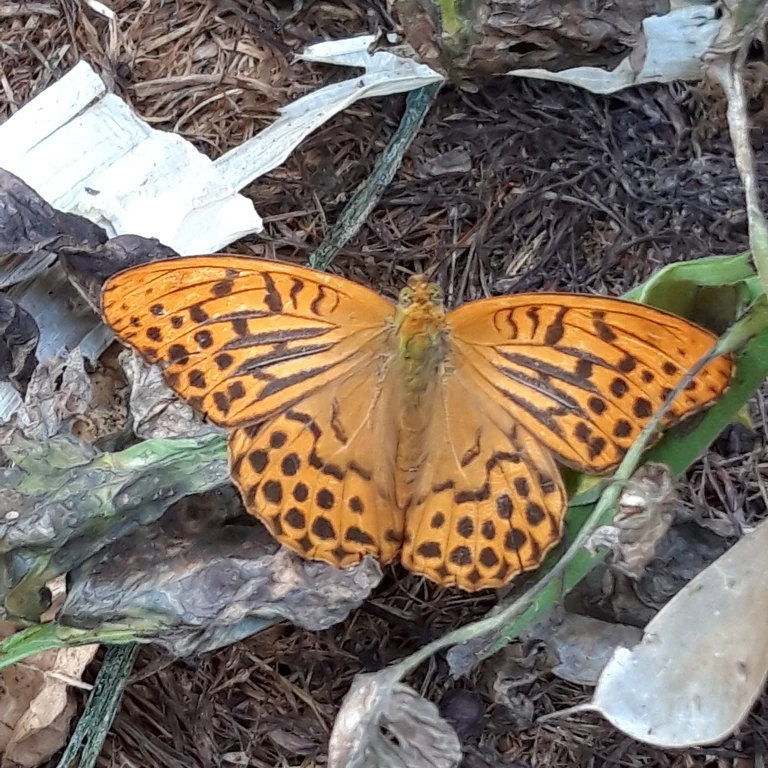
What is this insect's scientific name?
Argynnis paphia
